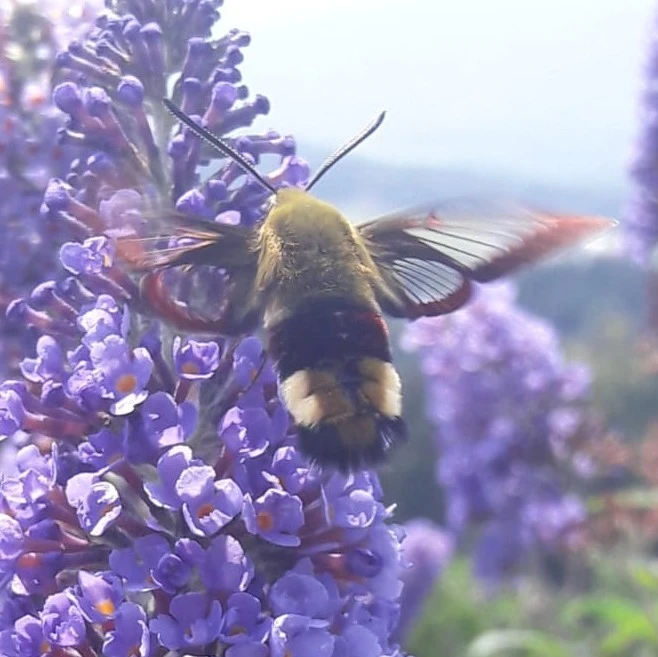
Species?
Hemaris fuciformis
